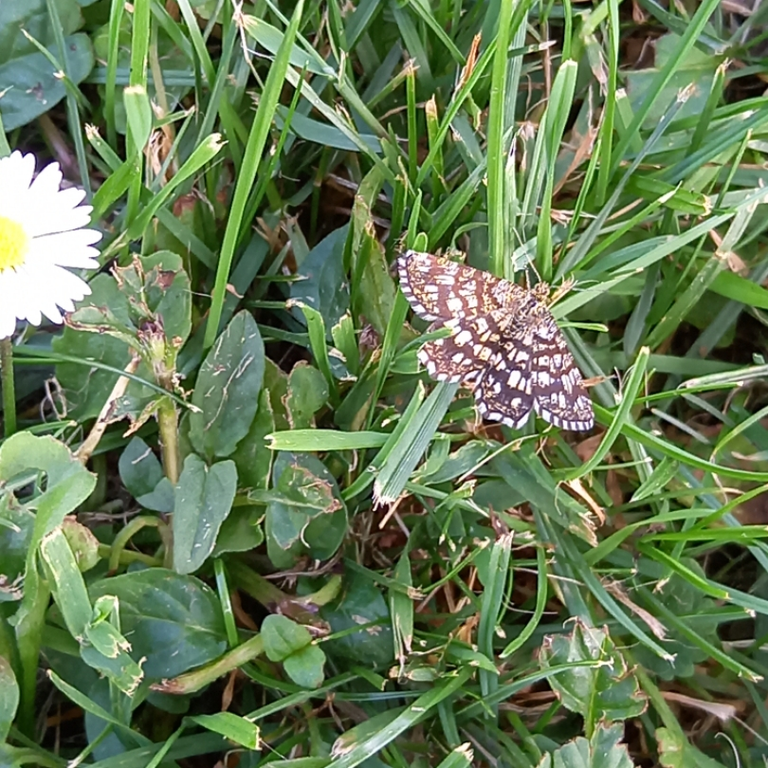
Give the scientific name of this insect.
Chiasmia clathrata
